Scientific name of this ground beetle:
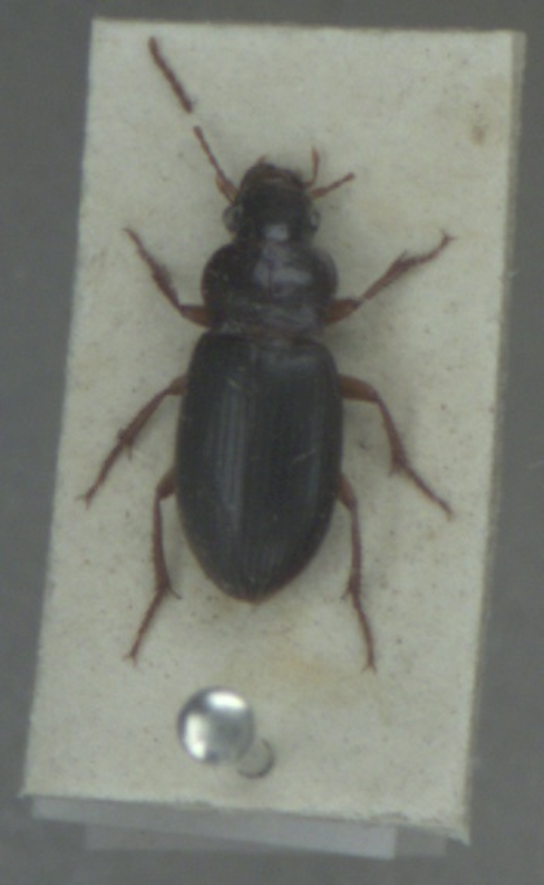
Ophonus rufibarbis
